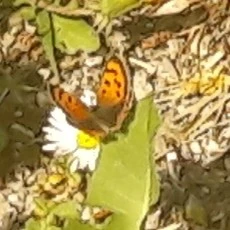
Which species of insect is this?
Lycaena phlaeas
